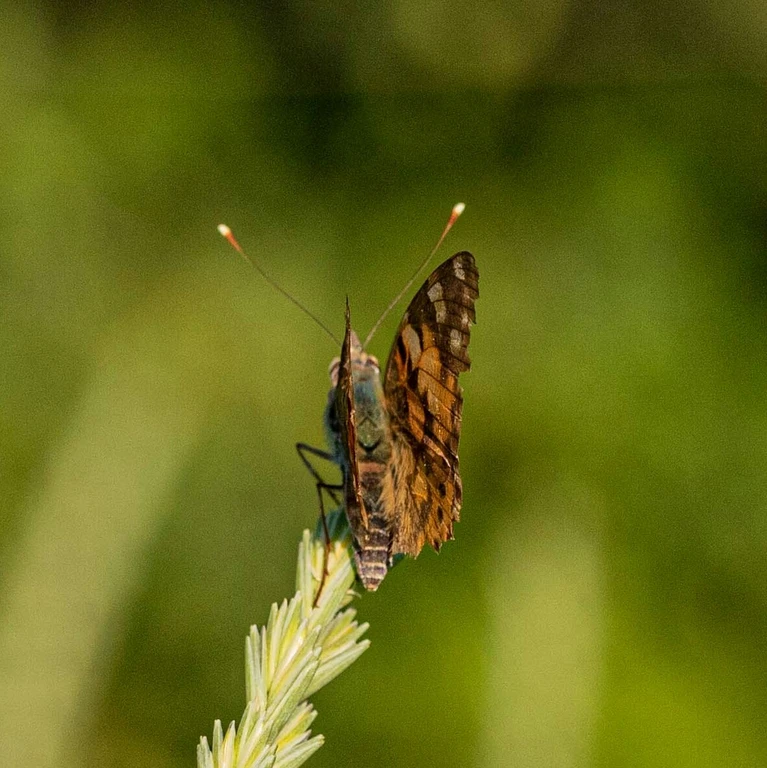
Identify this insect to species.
Vanessa cardui
